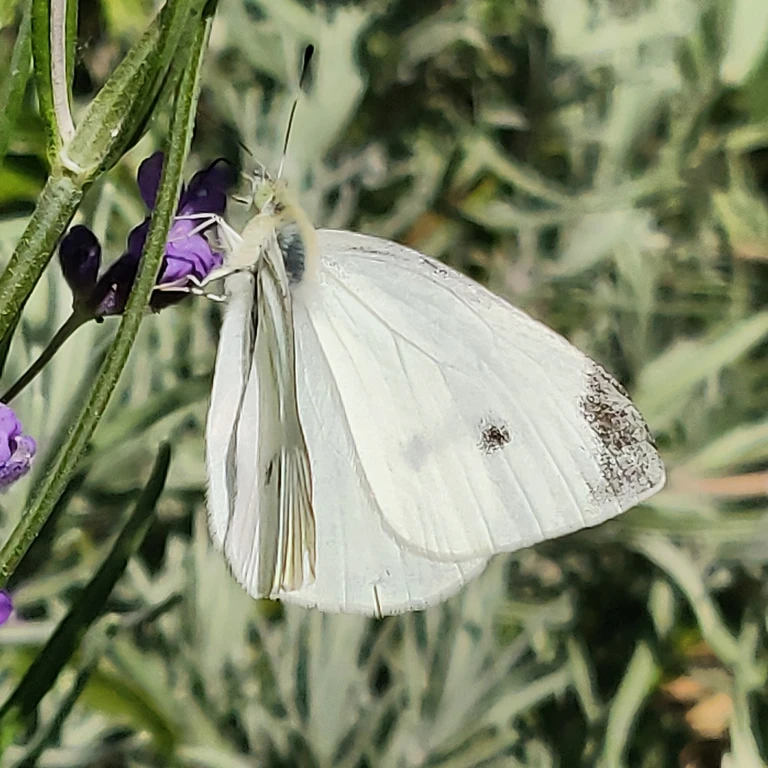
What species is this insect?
Pieris rapae
